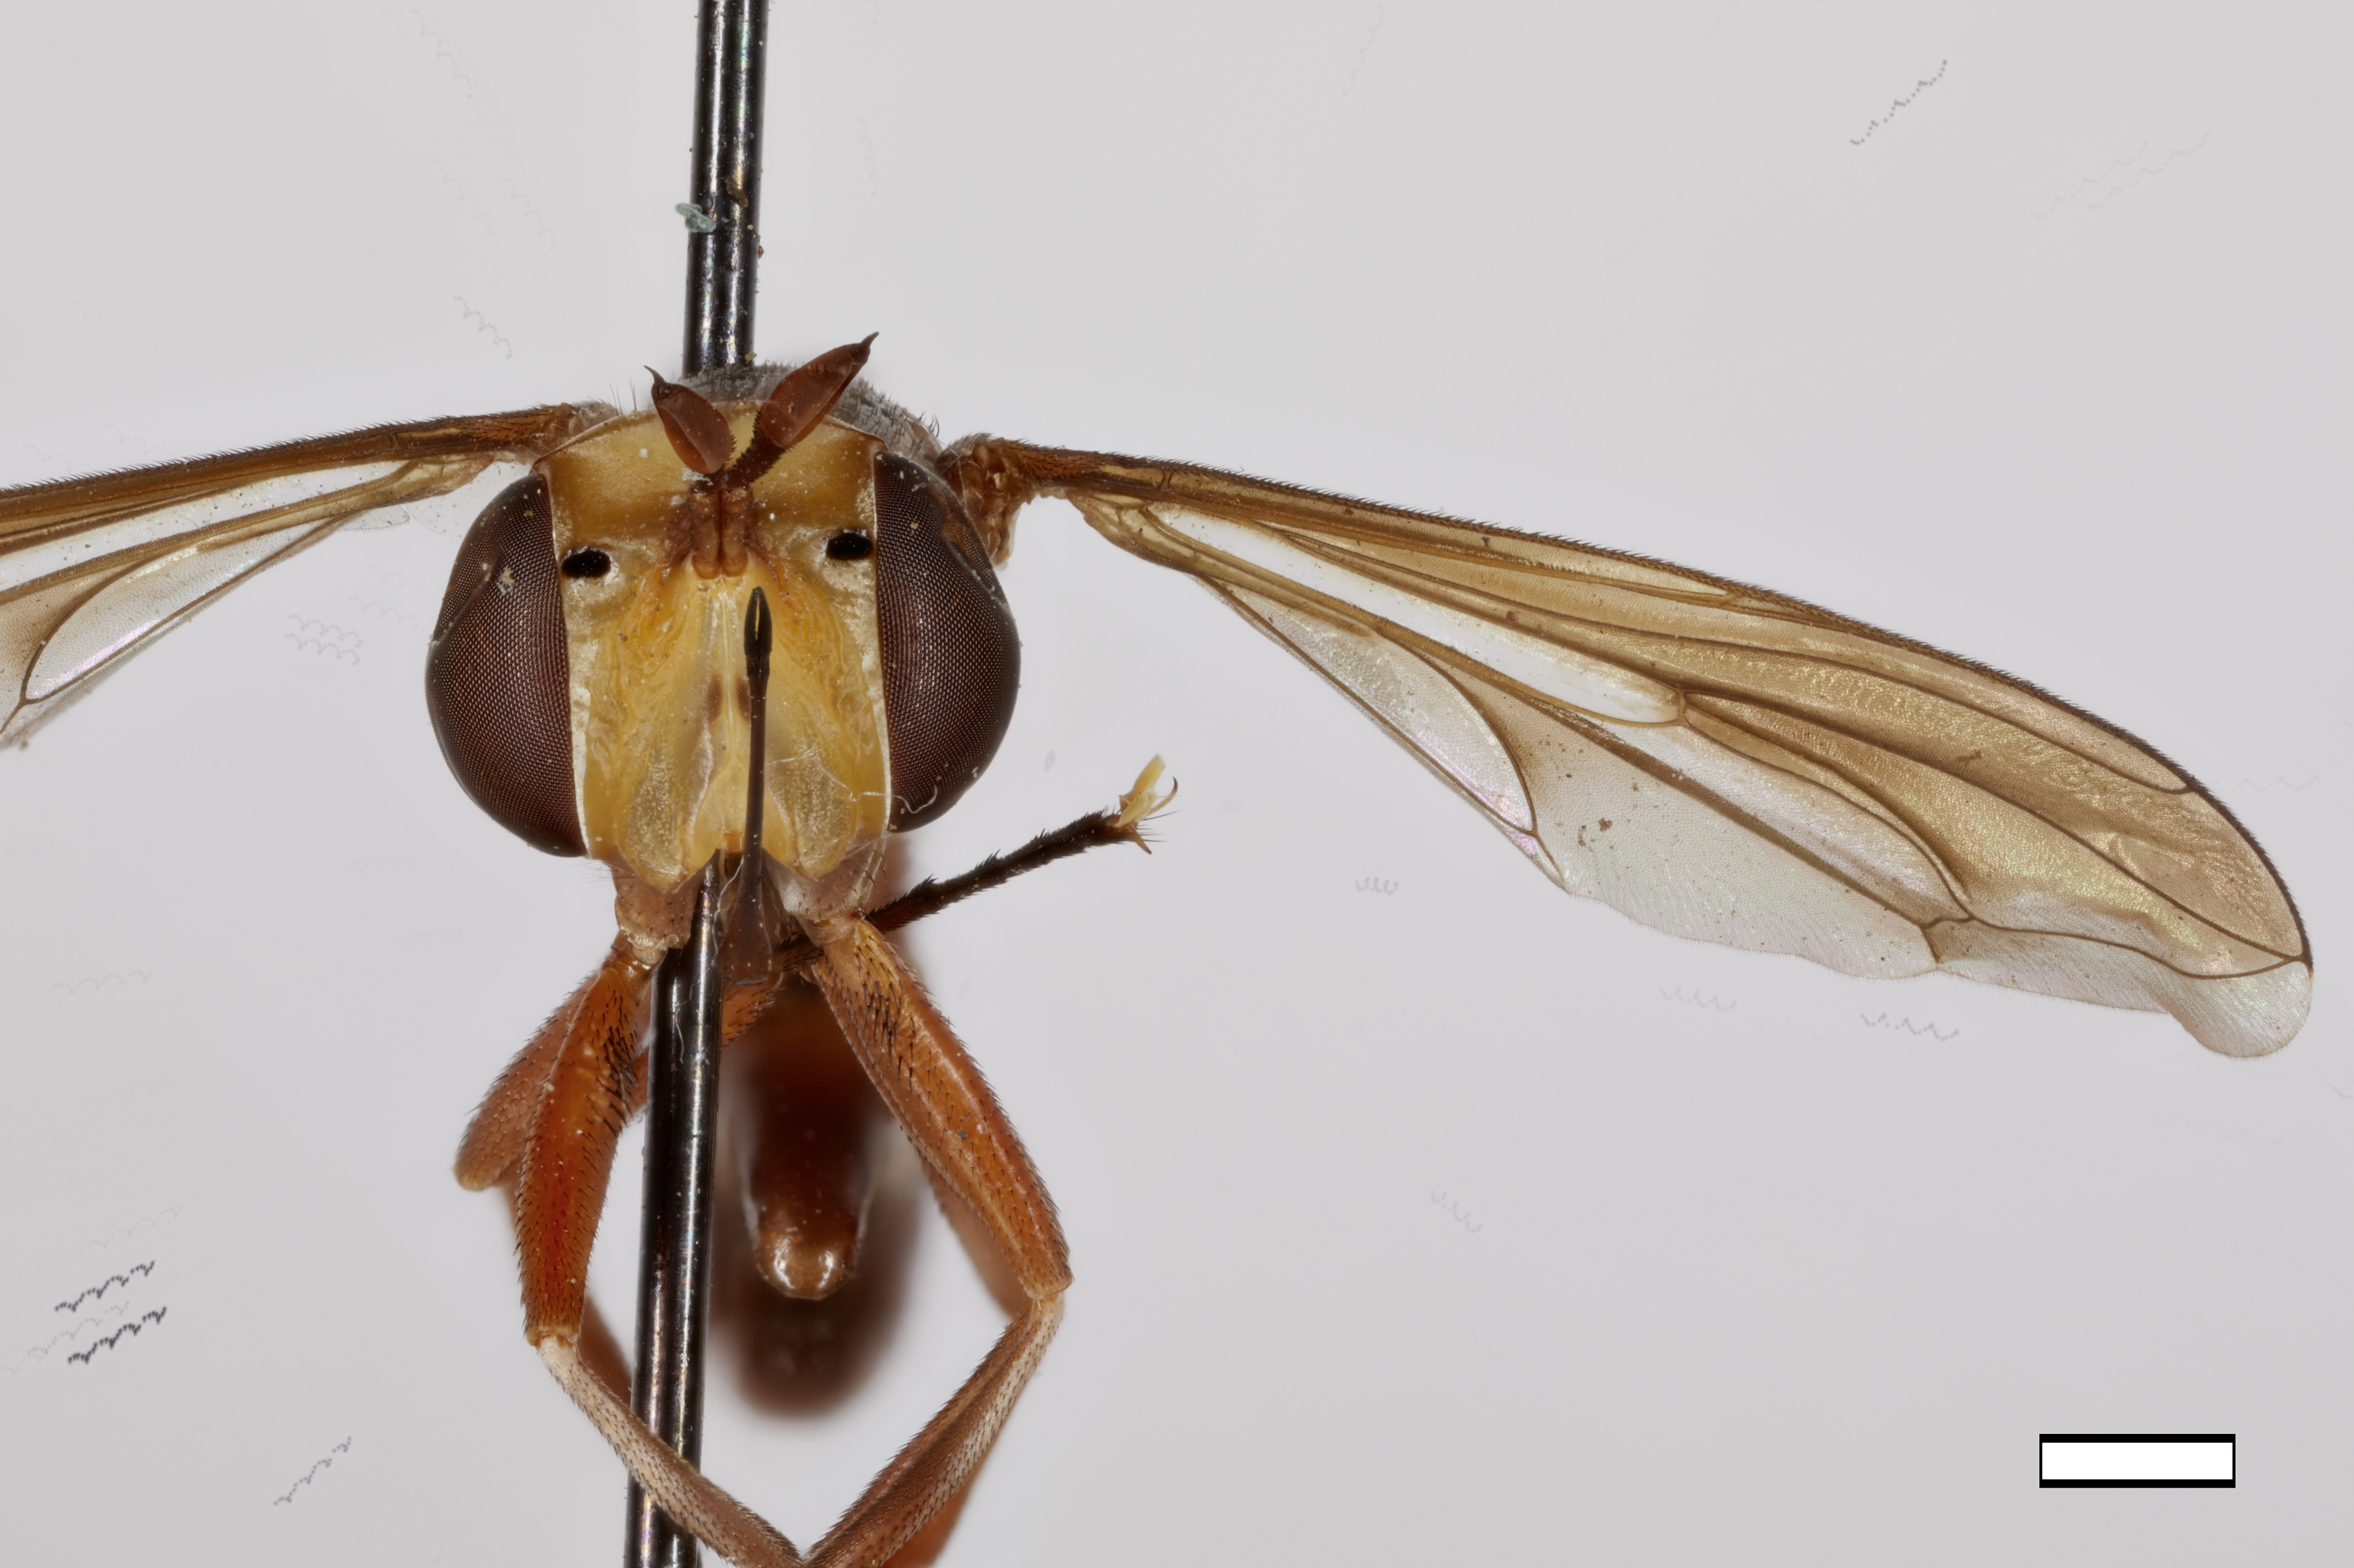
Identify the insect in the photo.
Conops zonatus
